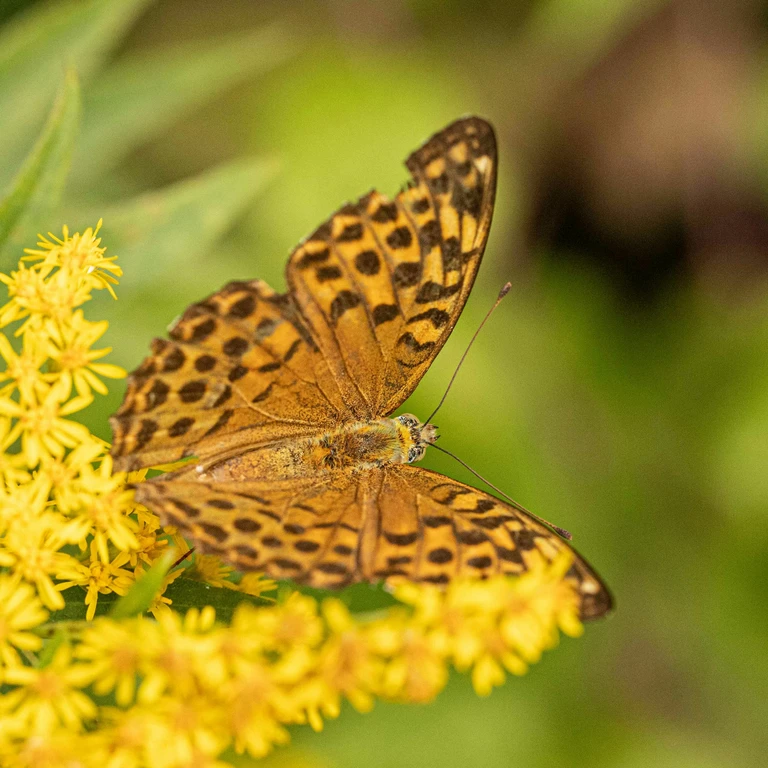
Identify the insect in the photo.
Argynnis paphia
